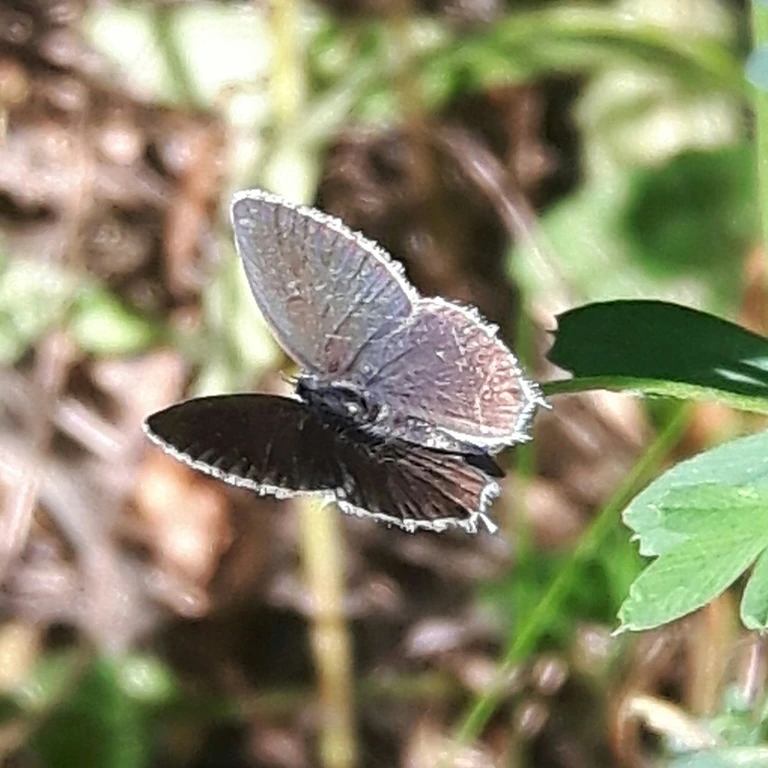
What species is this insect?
Cupido argiades (also Elkalyce argiades)
